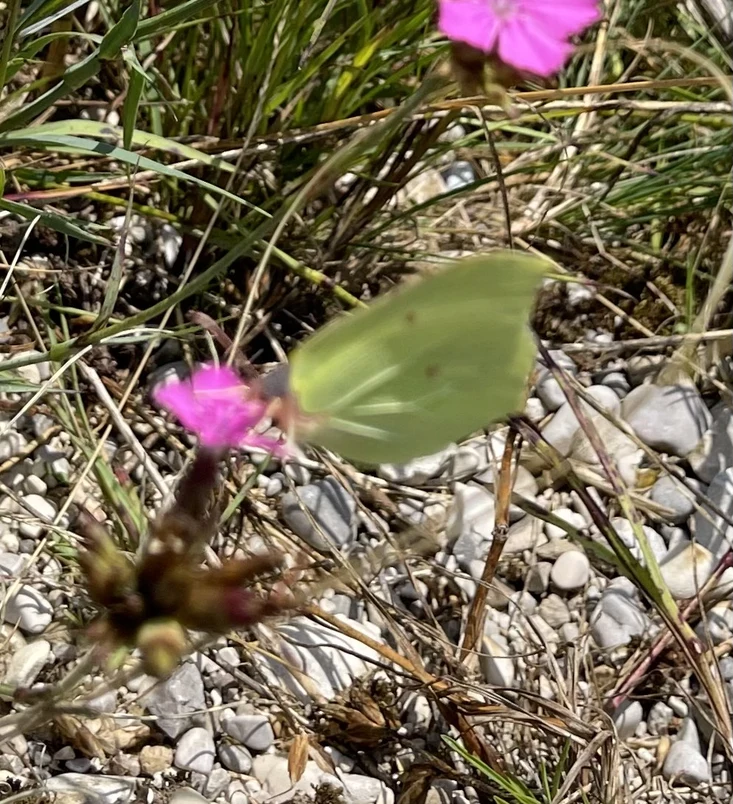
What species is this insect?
Gonepteryx rhamni
